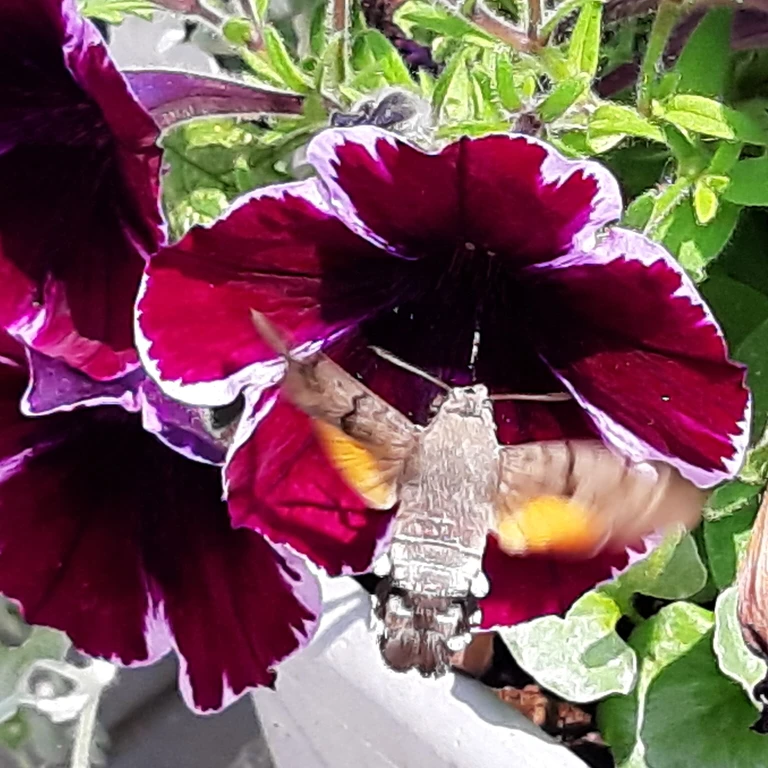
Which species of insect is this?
Macroglossum stellatarum
